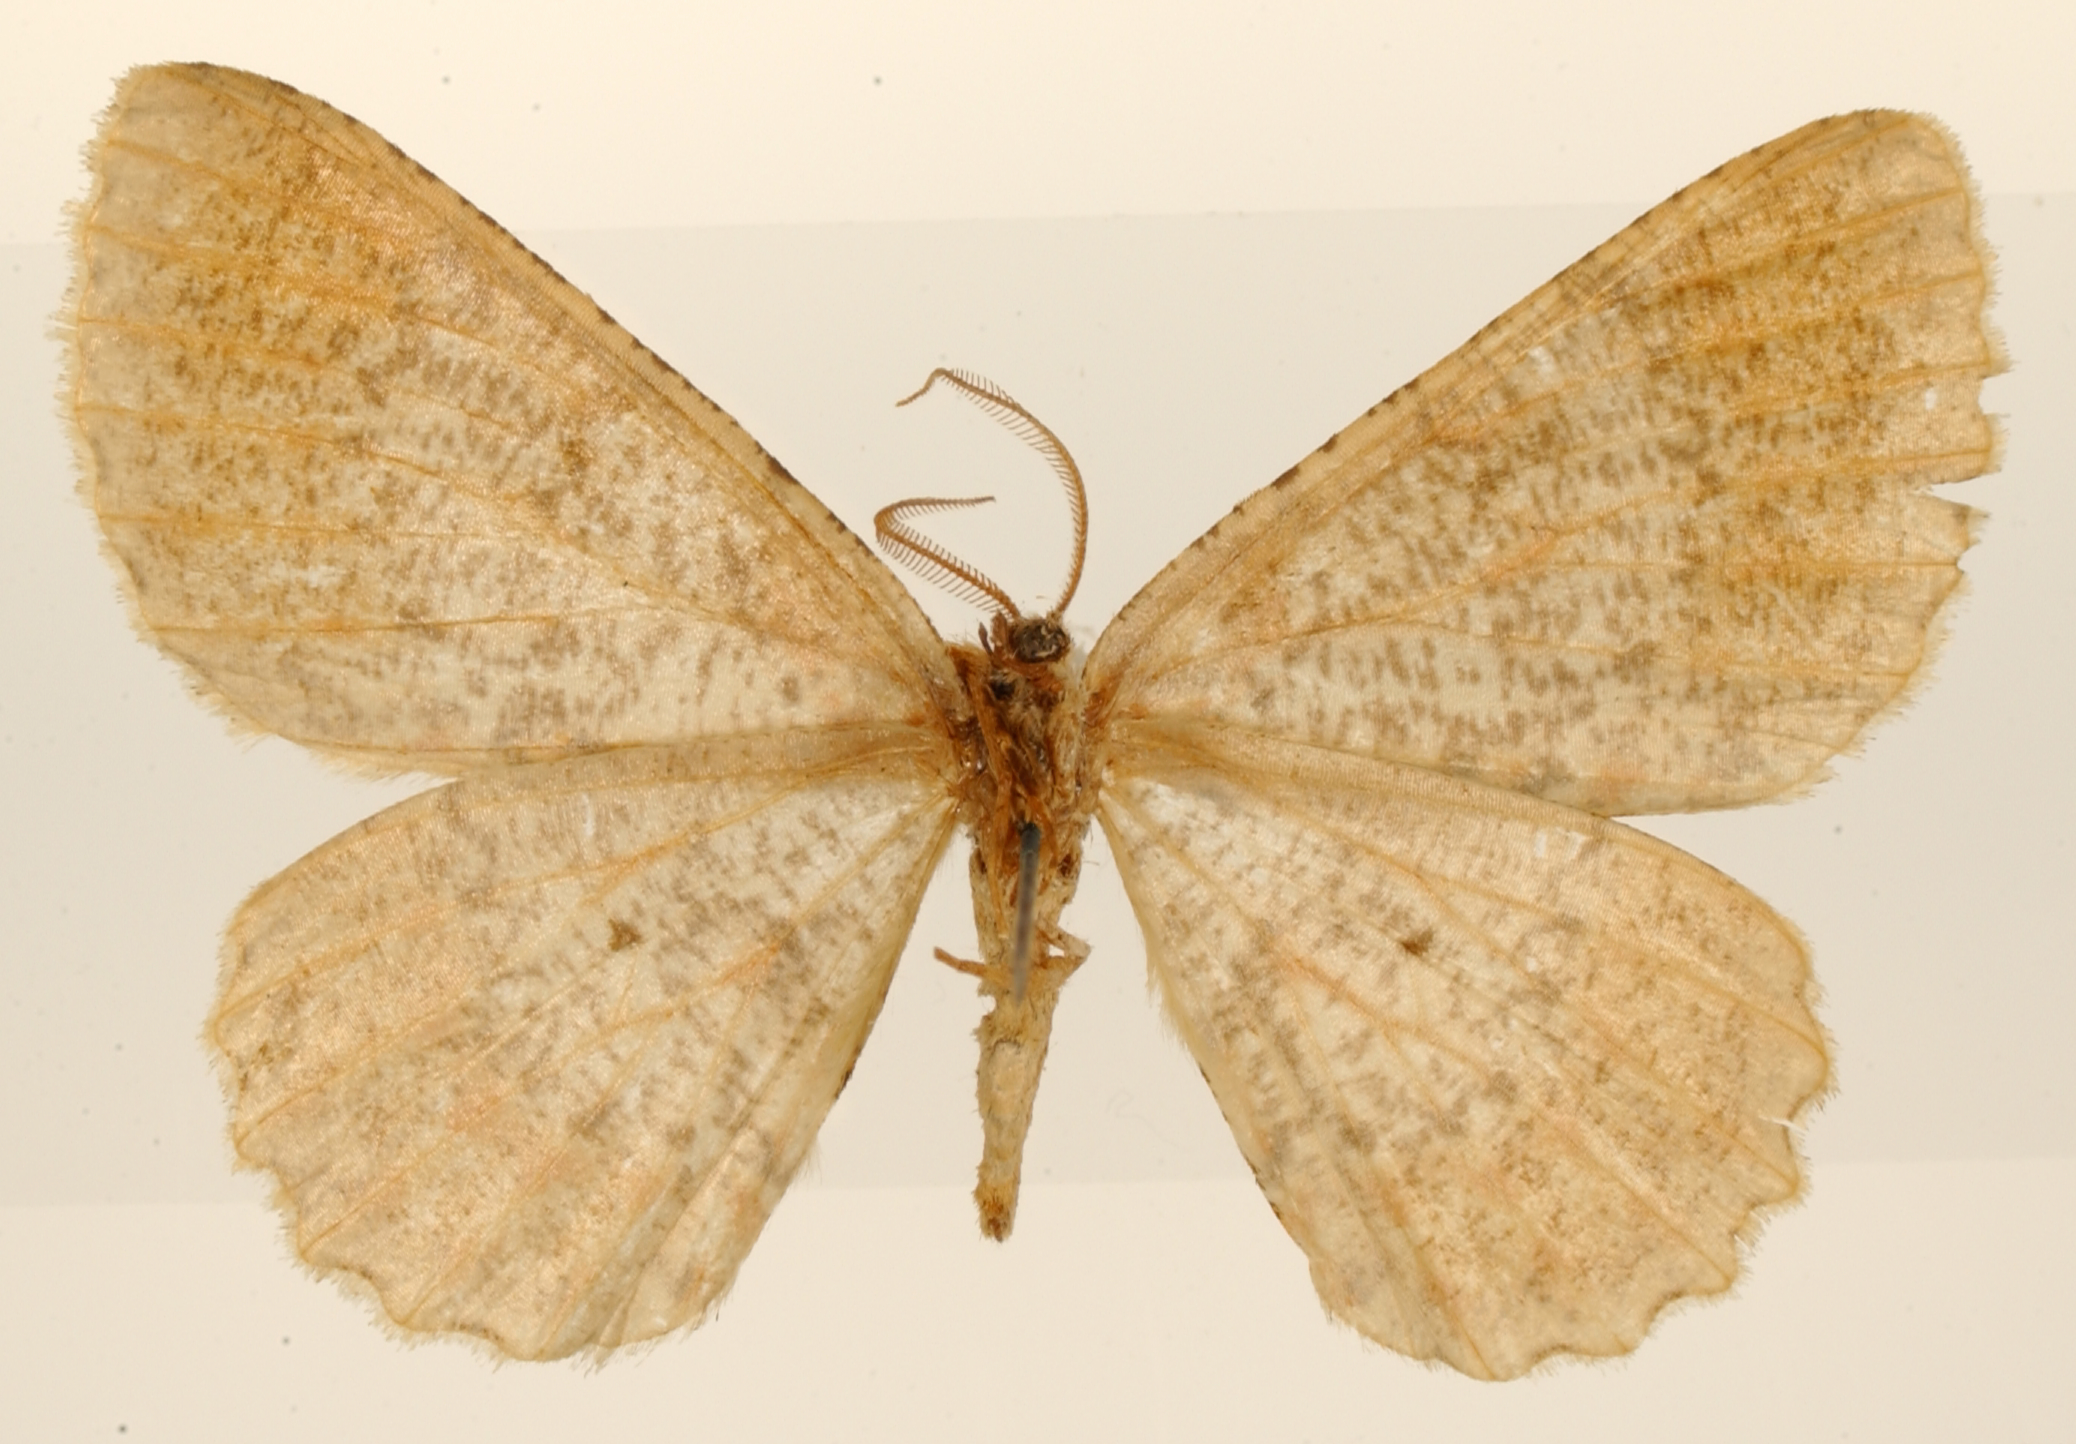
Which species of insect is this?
Nesalcis rufivenata
